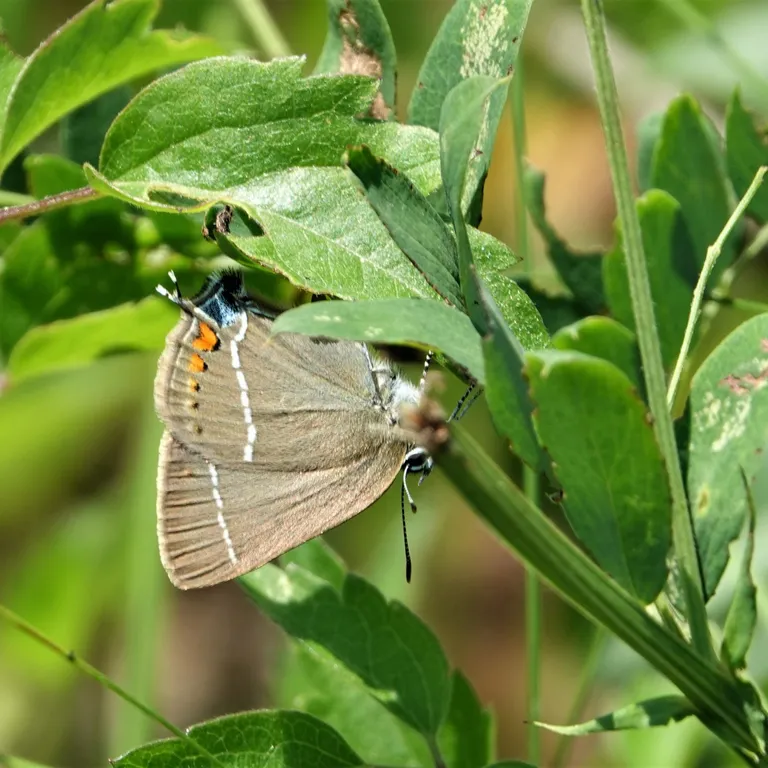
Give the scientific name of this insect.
Satyrium spini (also Tuttiola spini)
